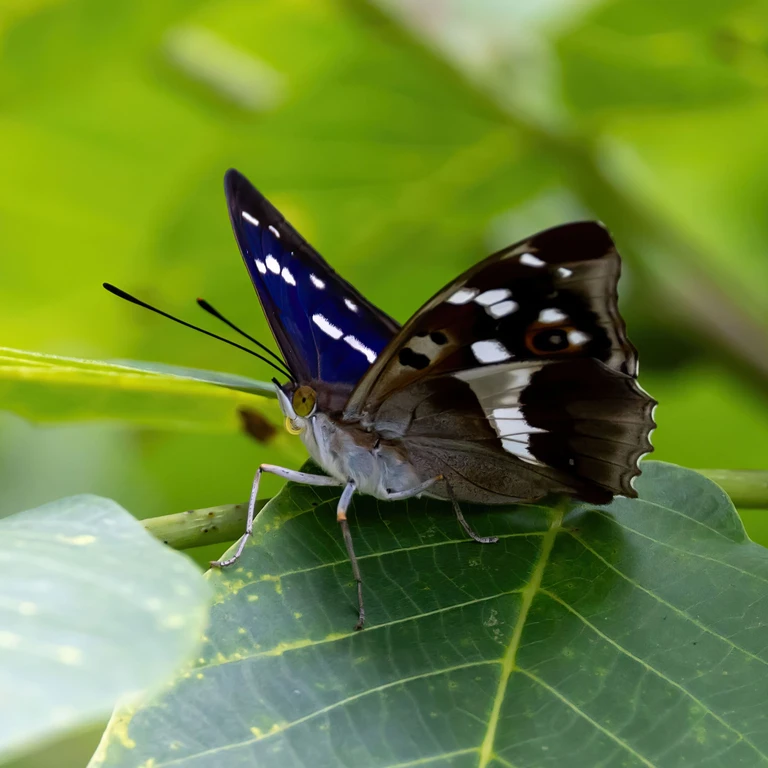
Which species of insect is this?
Apatura iris
